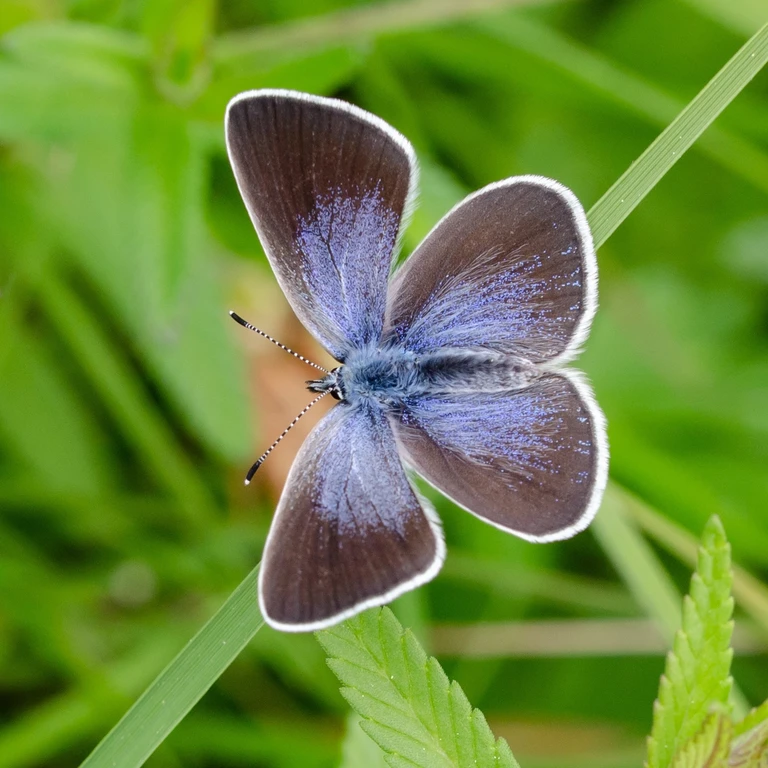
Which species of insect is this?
Glaucopsyche alexis
